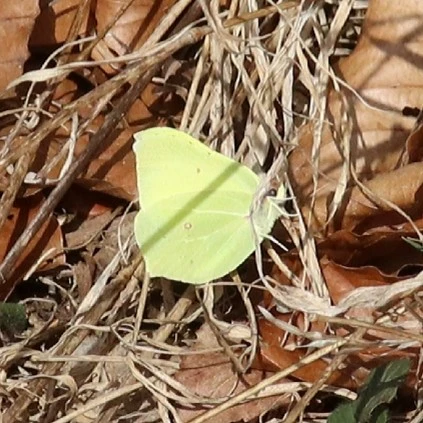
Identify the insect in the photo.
Gonepteryx rhamni
